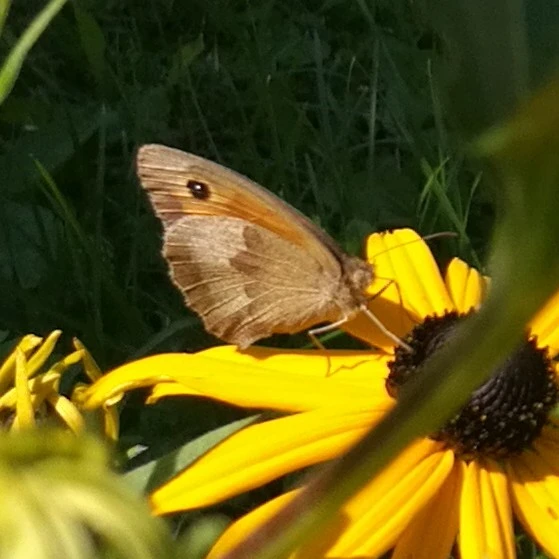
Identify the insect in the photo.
Maniola jurtina
